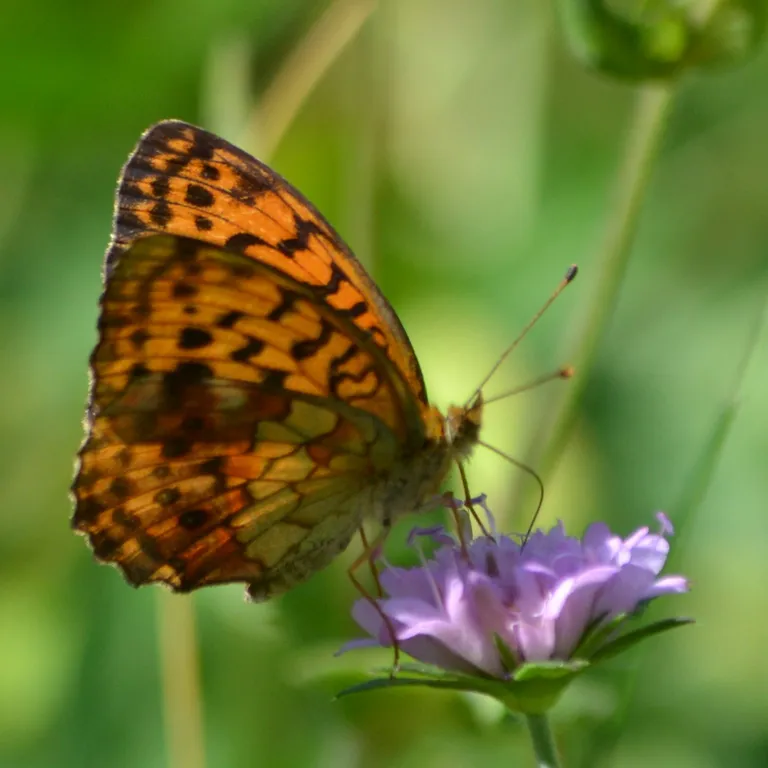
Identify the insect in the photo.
Brenthis daphne
